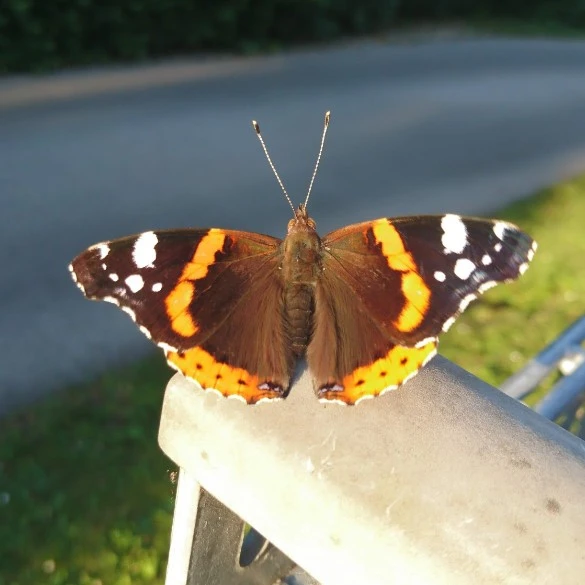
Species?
Vanessa atalanta
